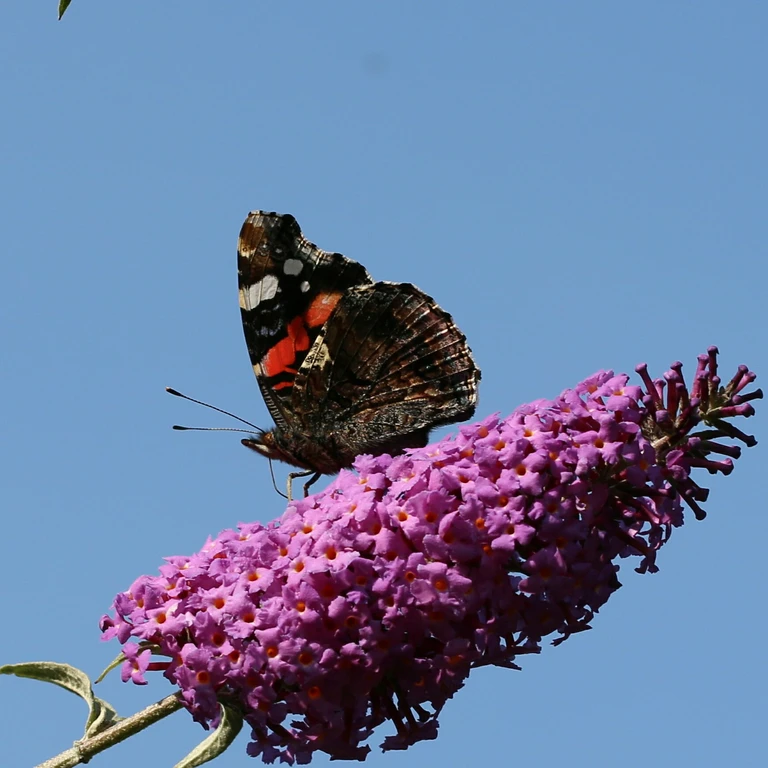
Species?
Vanessa atalanta
